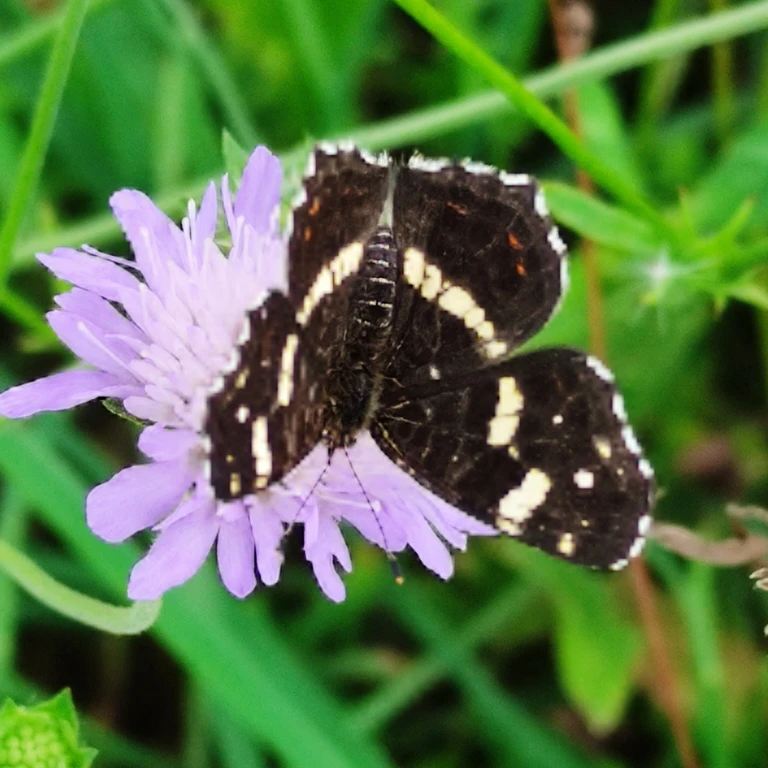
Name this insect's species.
Araschnia levana
